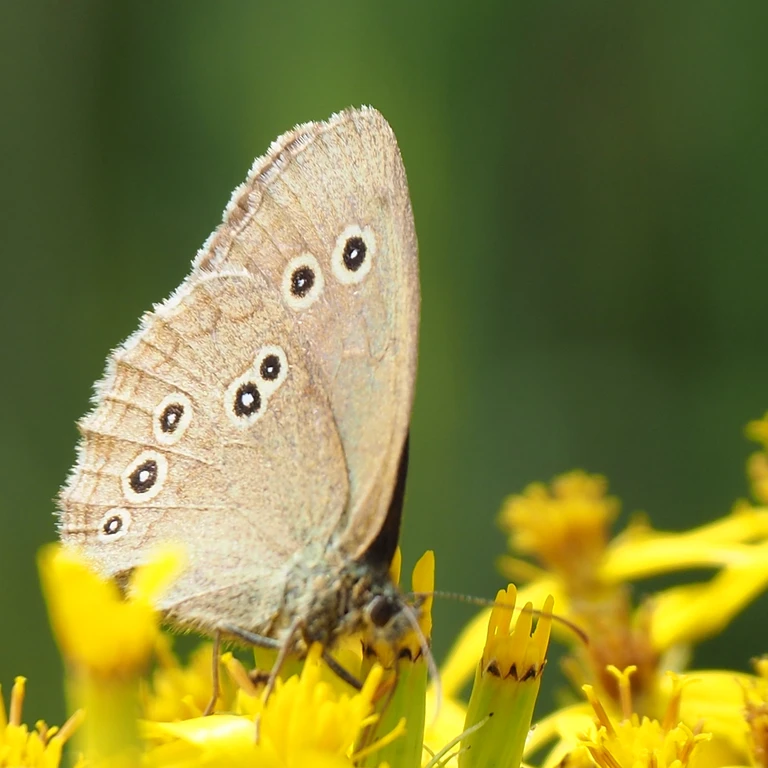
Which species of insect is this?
Aphantopus hyperantus
